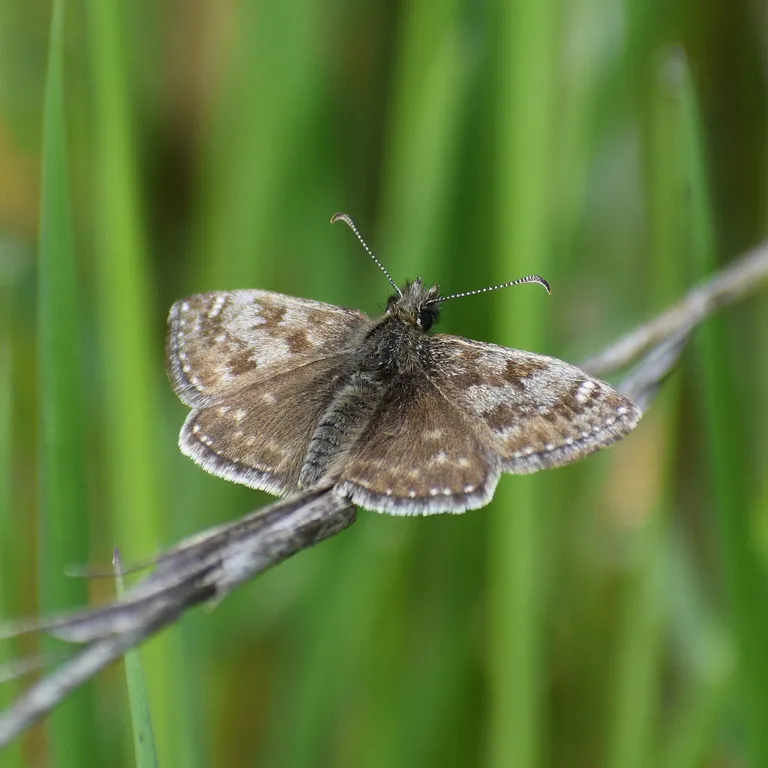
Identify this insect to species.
Erynnis tages
